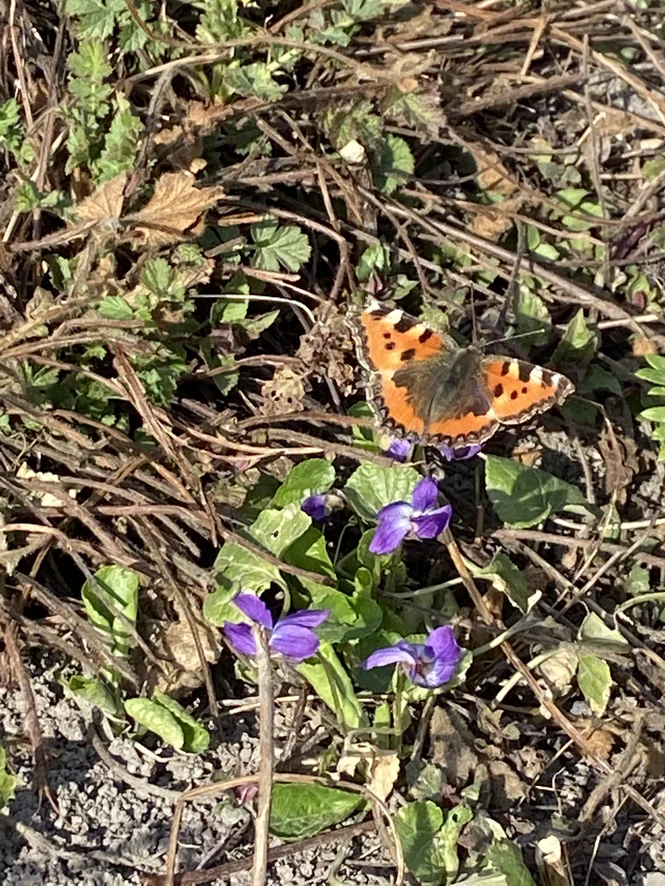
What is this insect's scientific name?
Aglais urticae
